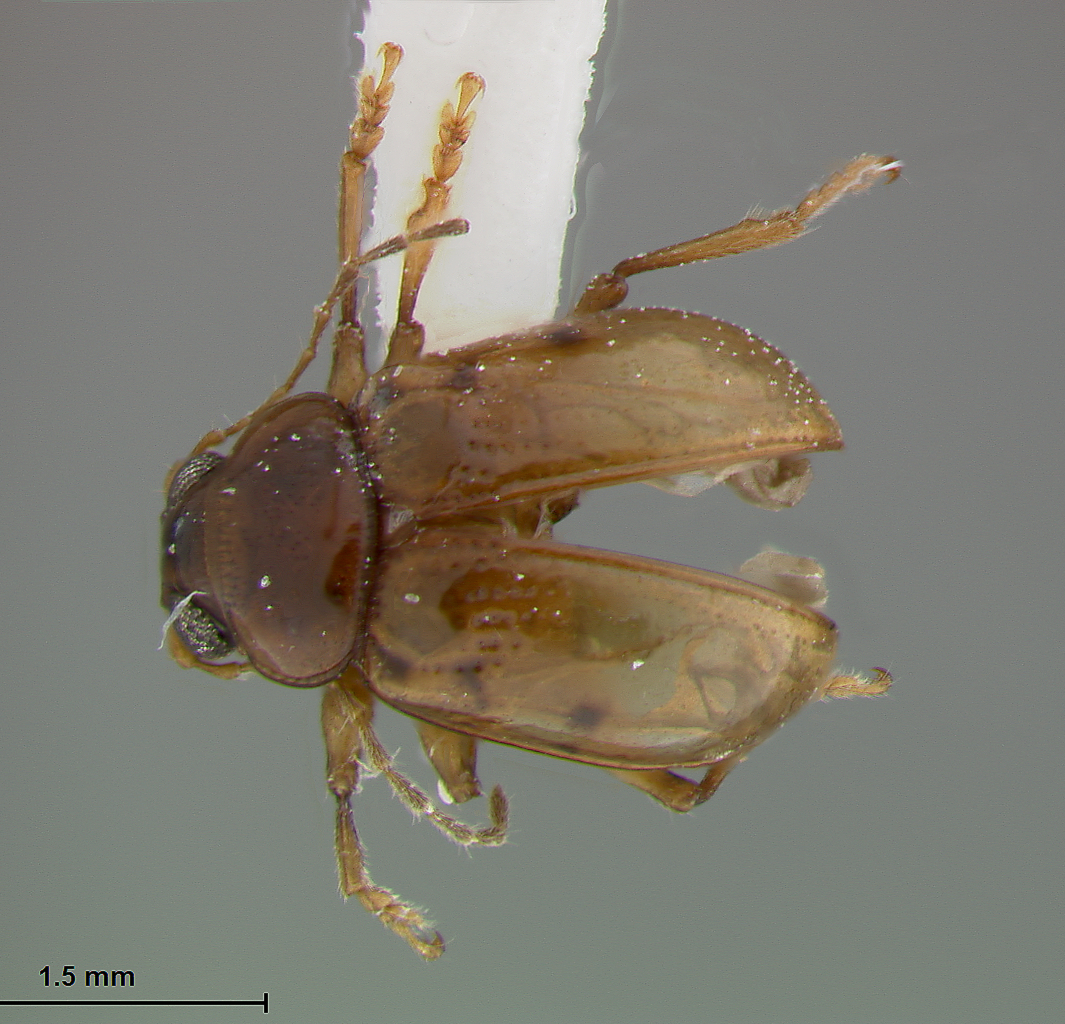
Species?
Metachroma simile
